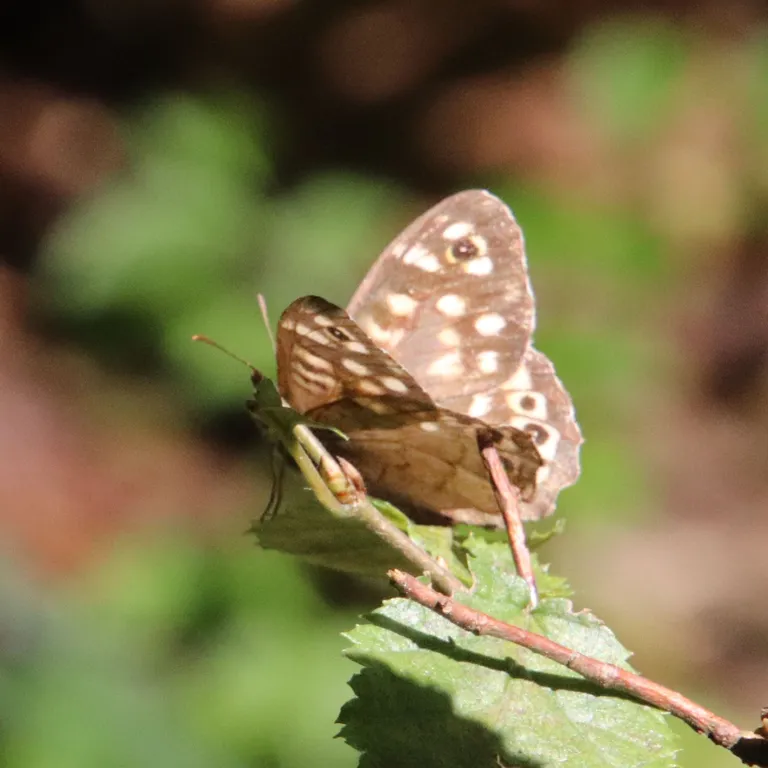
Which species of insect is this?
Pararge aegeria
